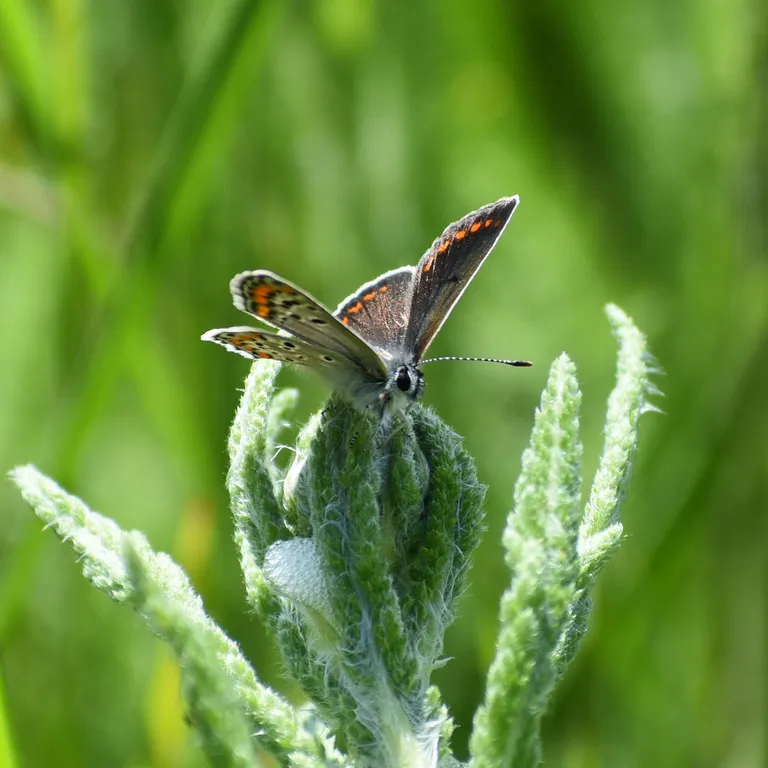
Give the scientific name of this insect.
Aricia agestis/artaxerxes
